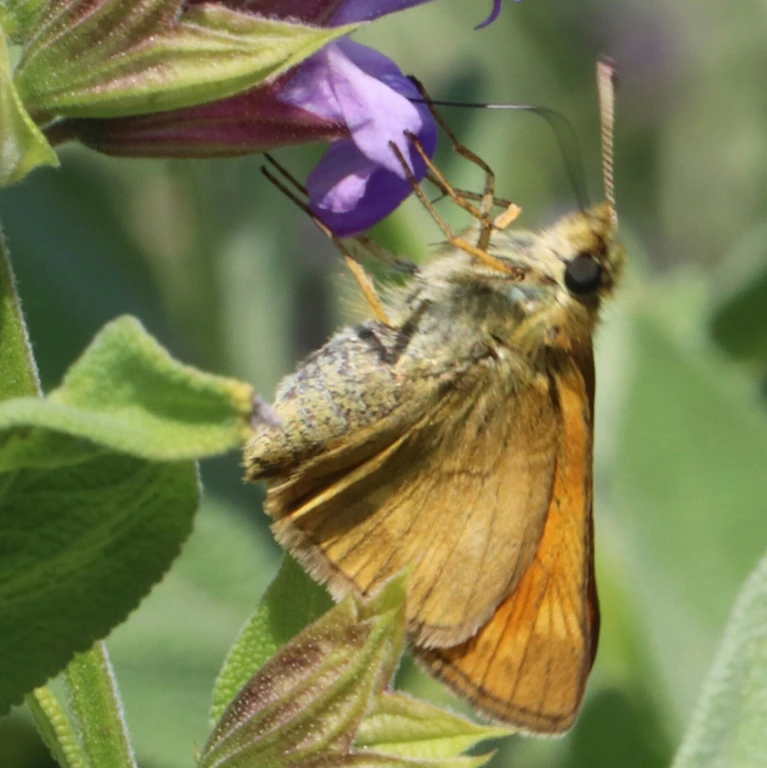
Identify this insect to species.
Ochlodes sylvanus (also Ochlodes venata)
